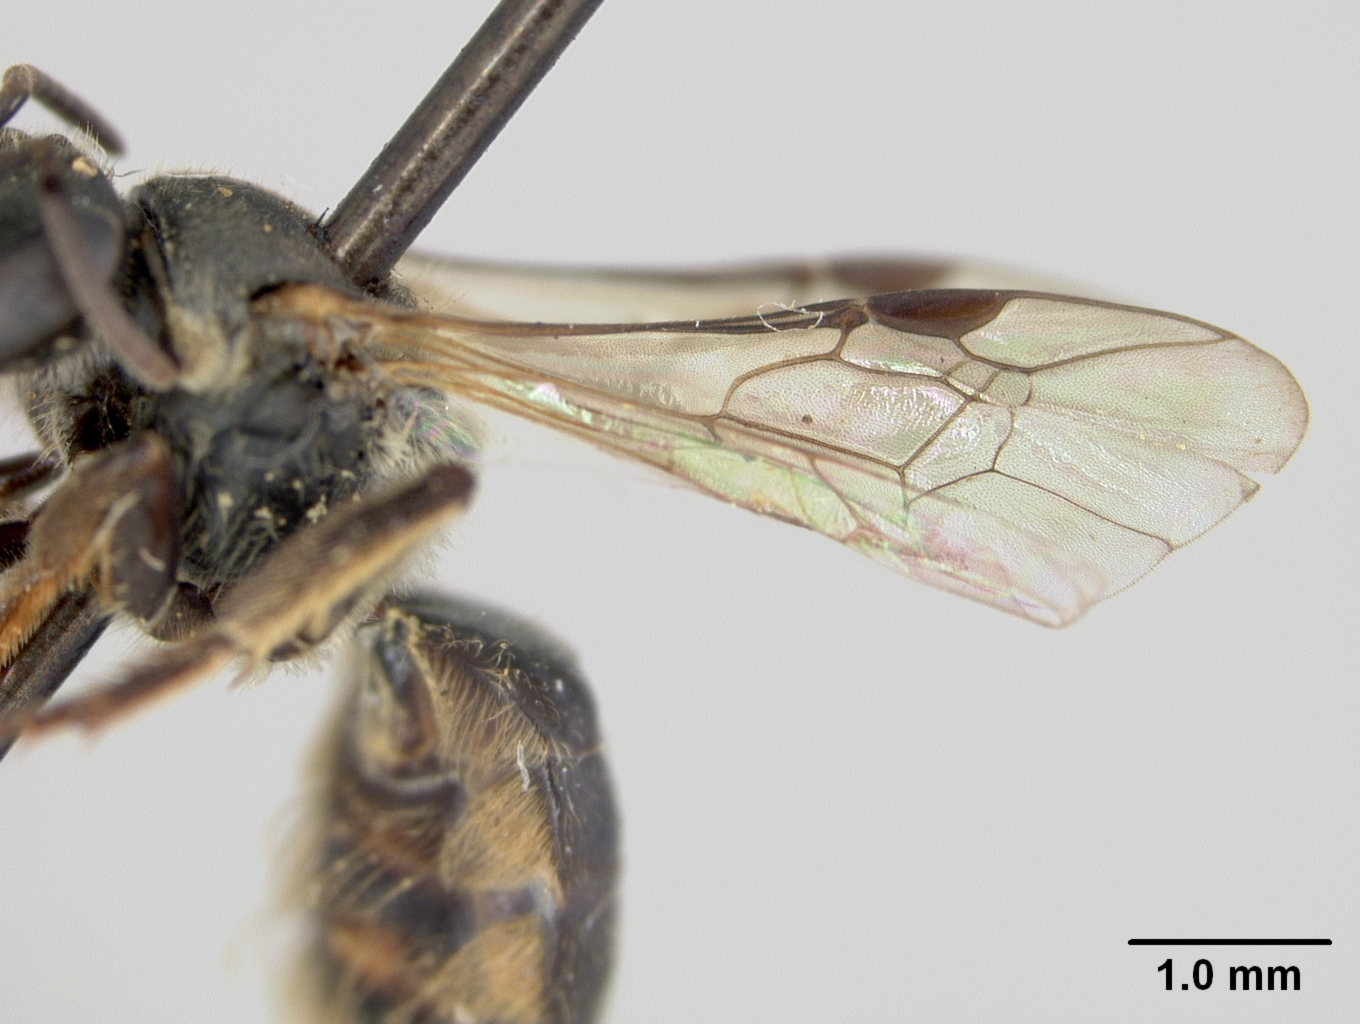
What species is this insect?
Halictus mcgregori
